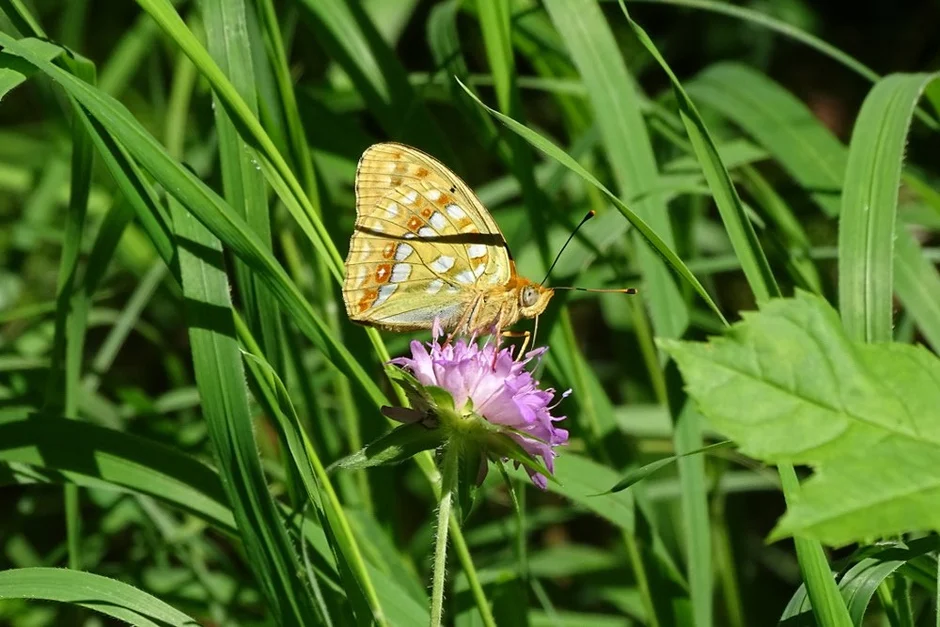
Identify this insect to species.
Fabriciana adippe
